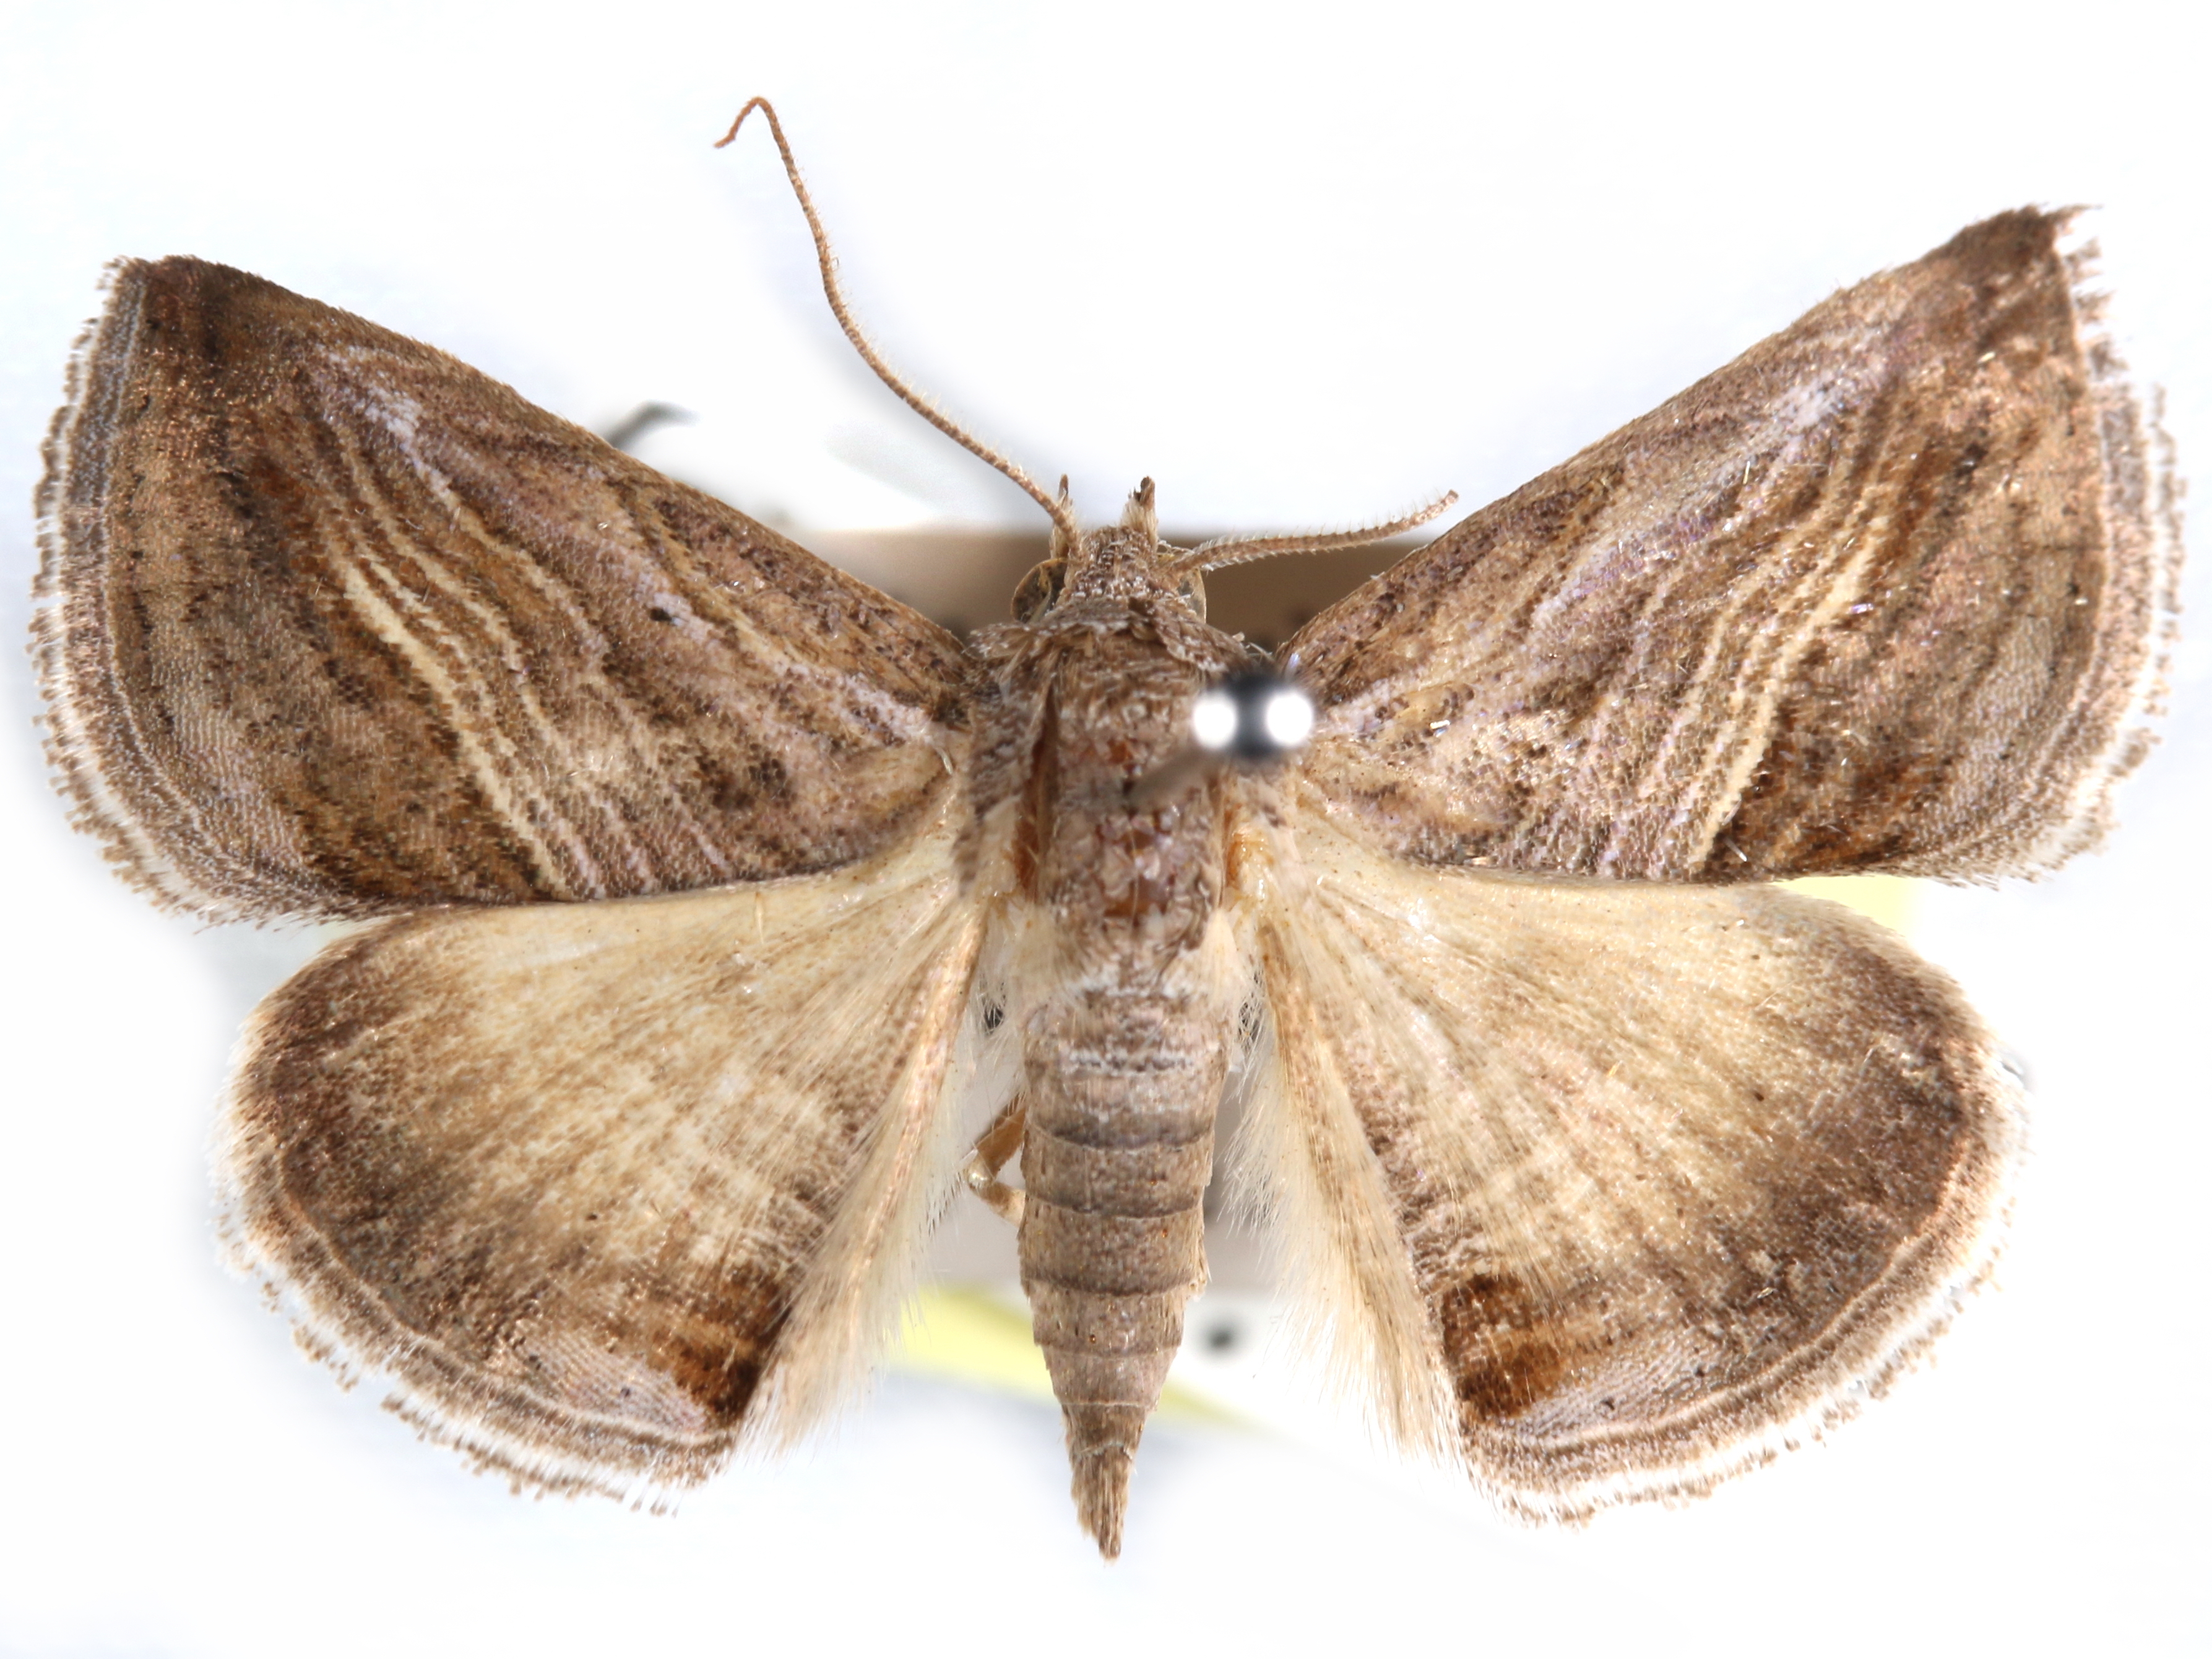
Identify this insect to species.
Gnamptogyia diagonalis
